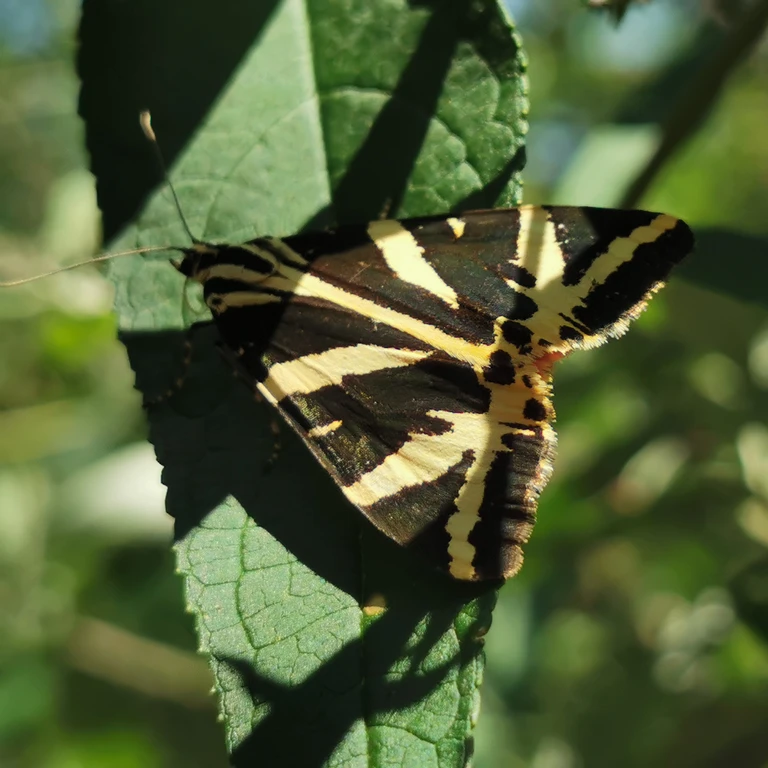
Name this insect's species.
Euplagia quadripunctaria
